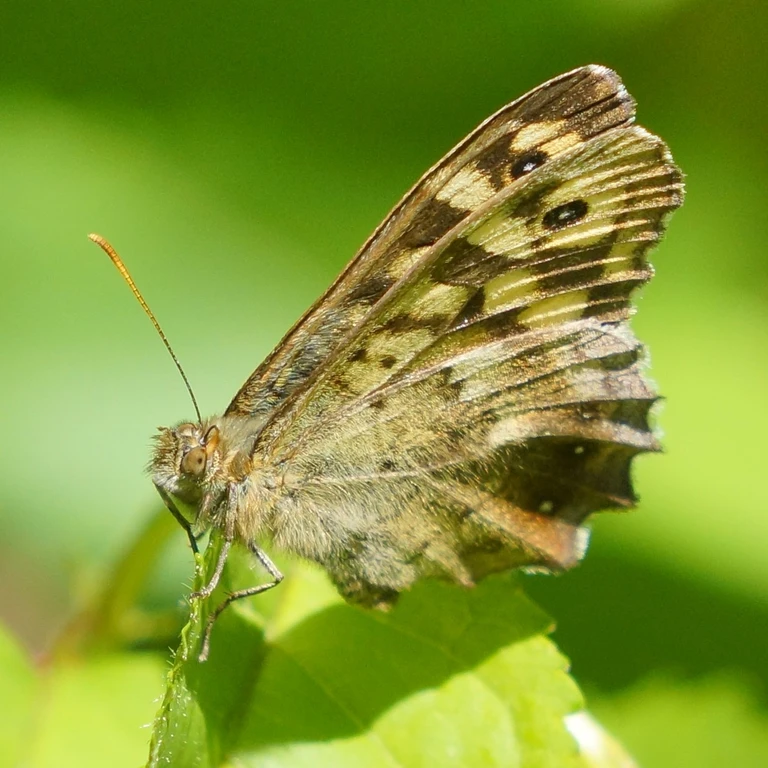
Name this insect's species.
Pararge aegeria
